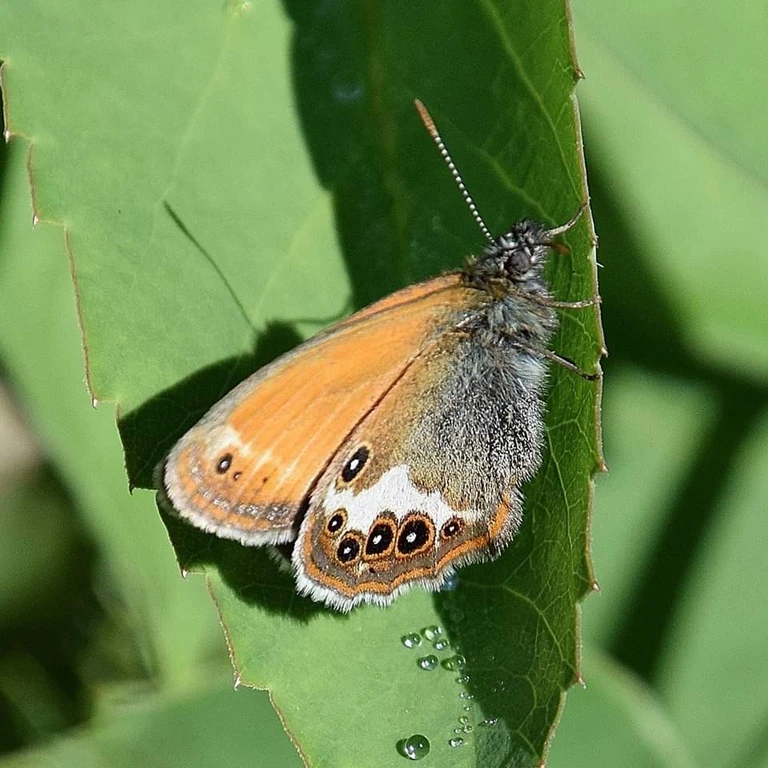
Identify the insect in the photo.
Coenonympha arcania
